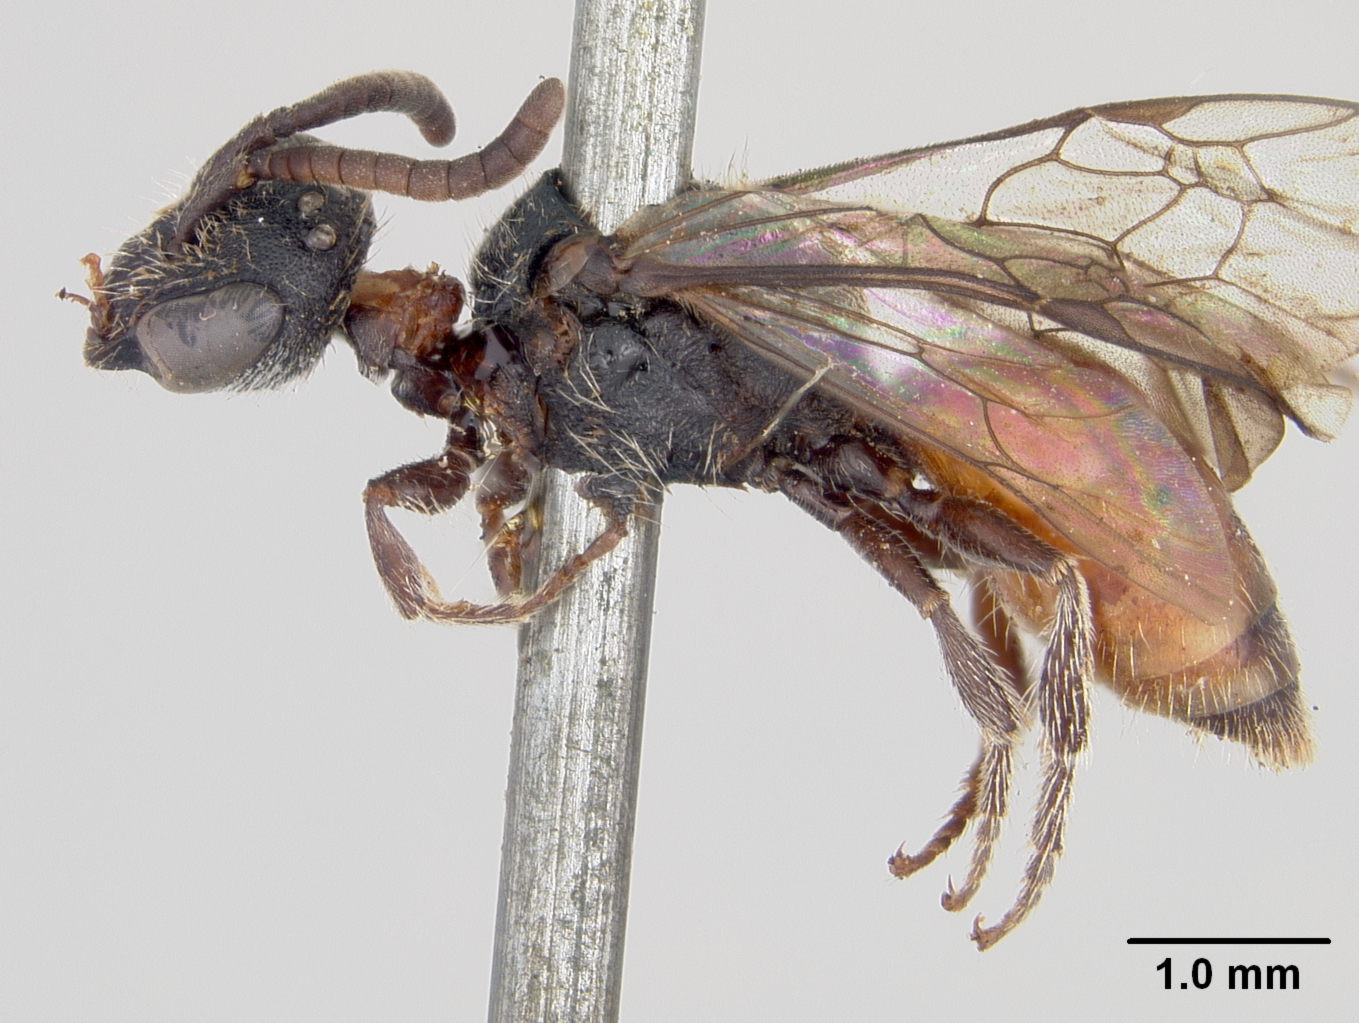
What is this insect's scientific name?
Sphecodes fragariae
